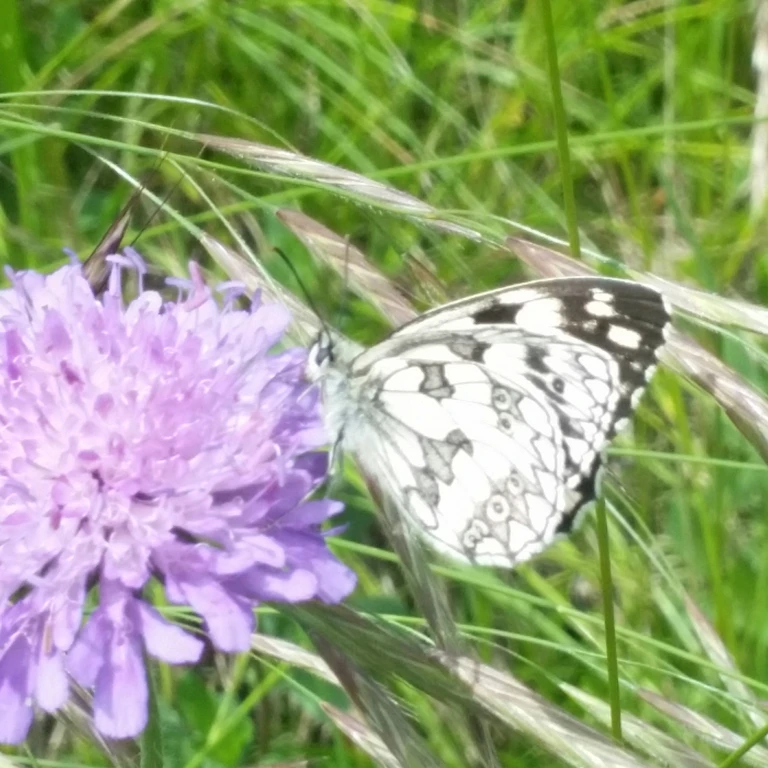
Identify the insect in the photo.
Melanargia galathea
